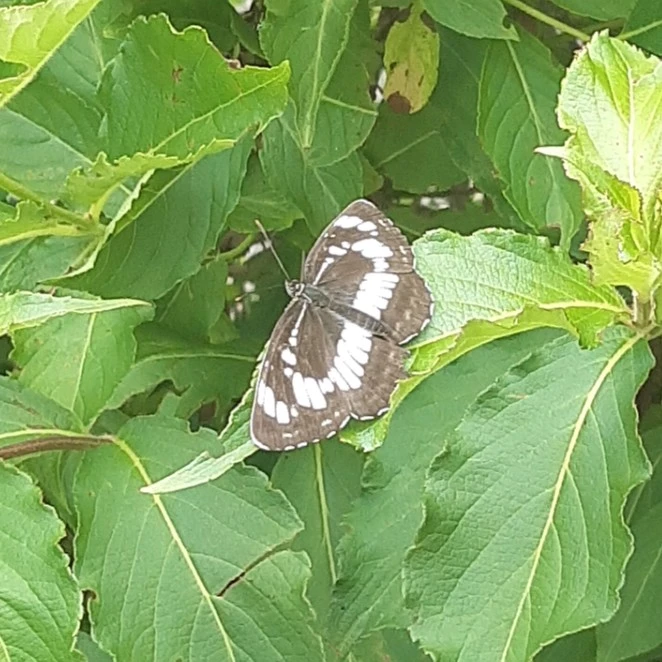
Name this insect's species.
Neptis rivularis
